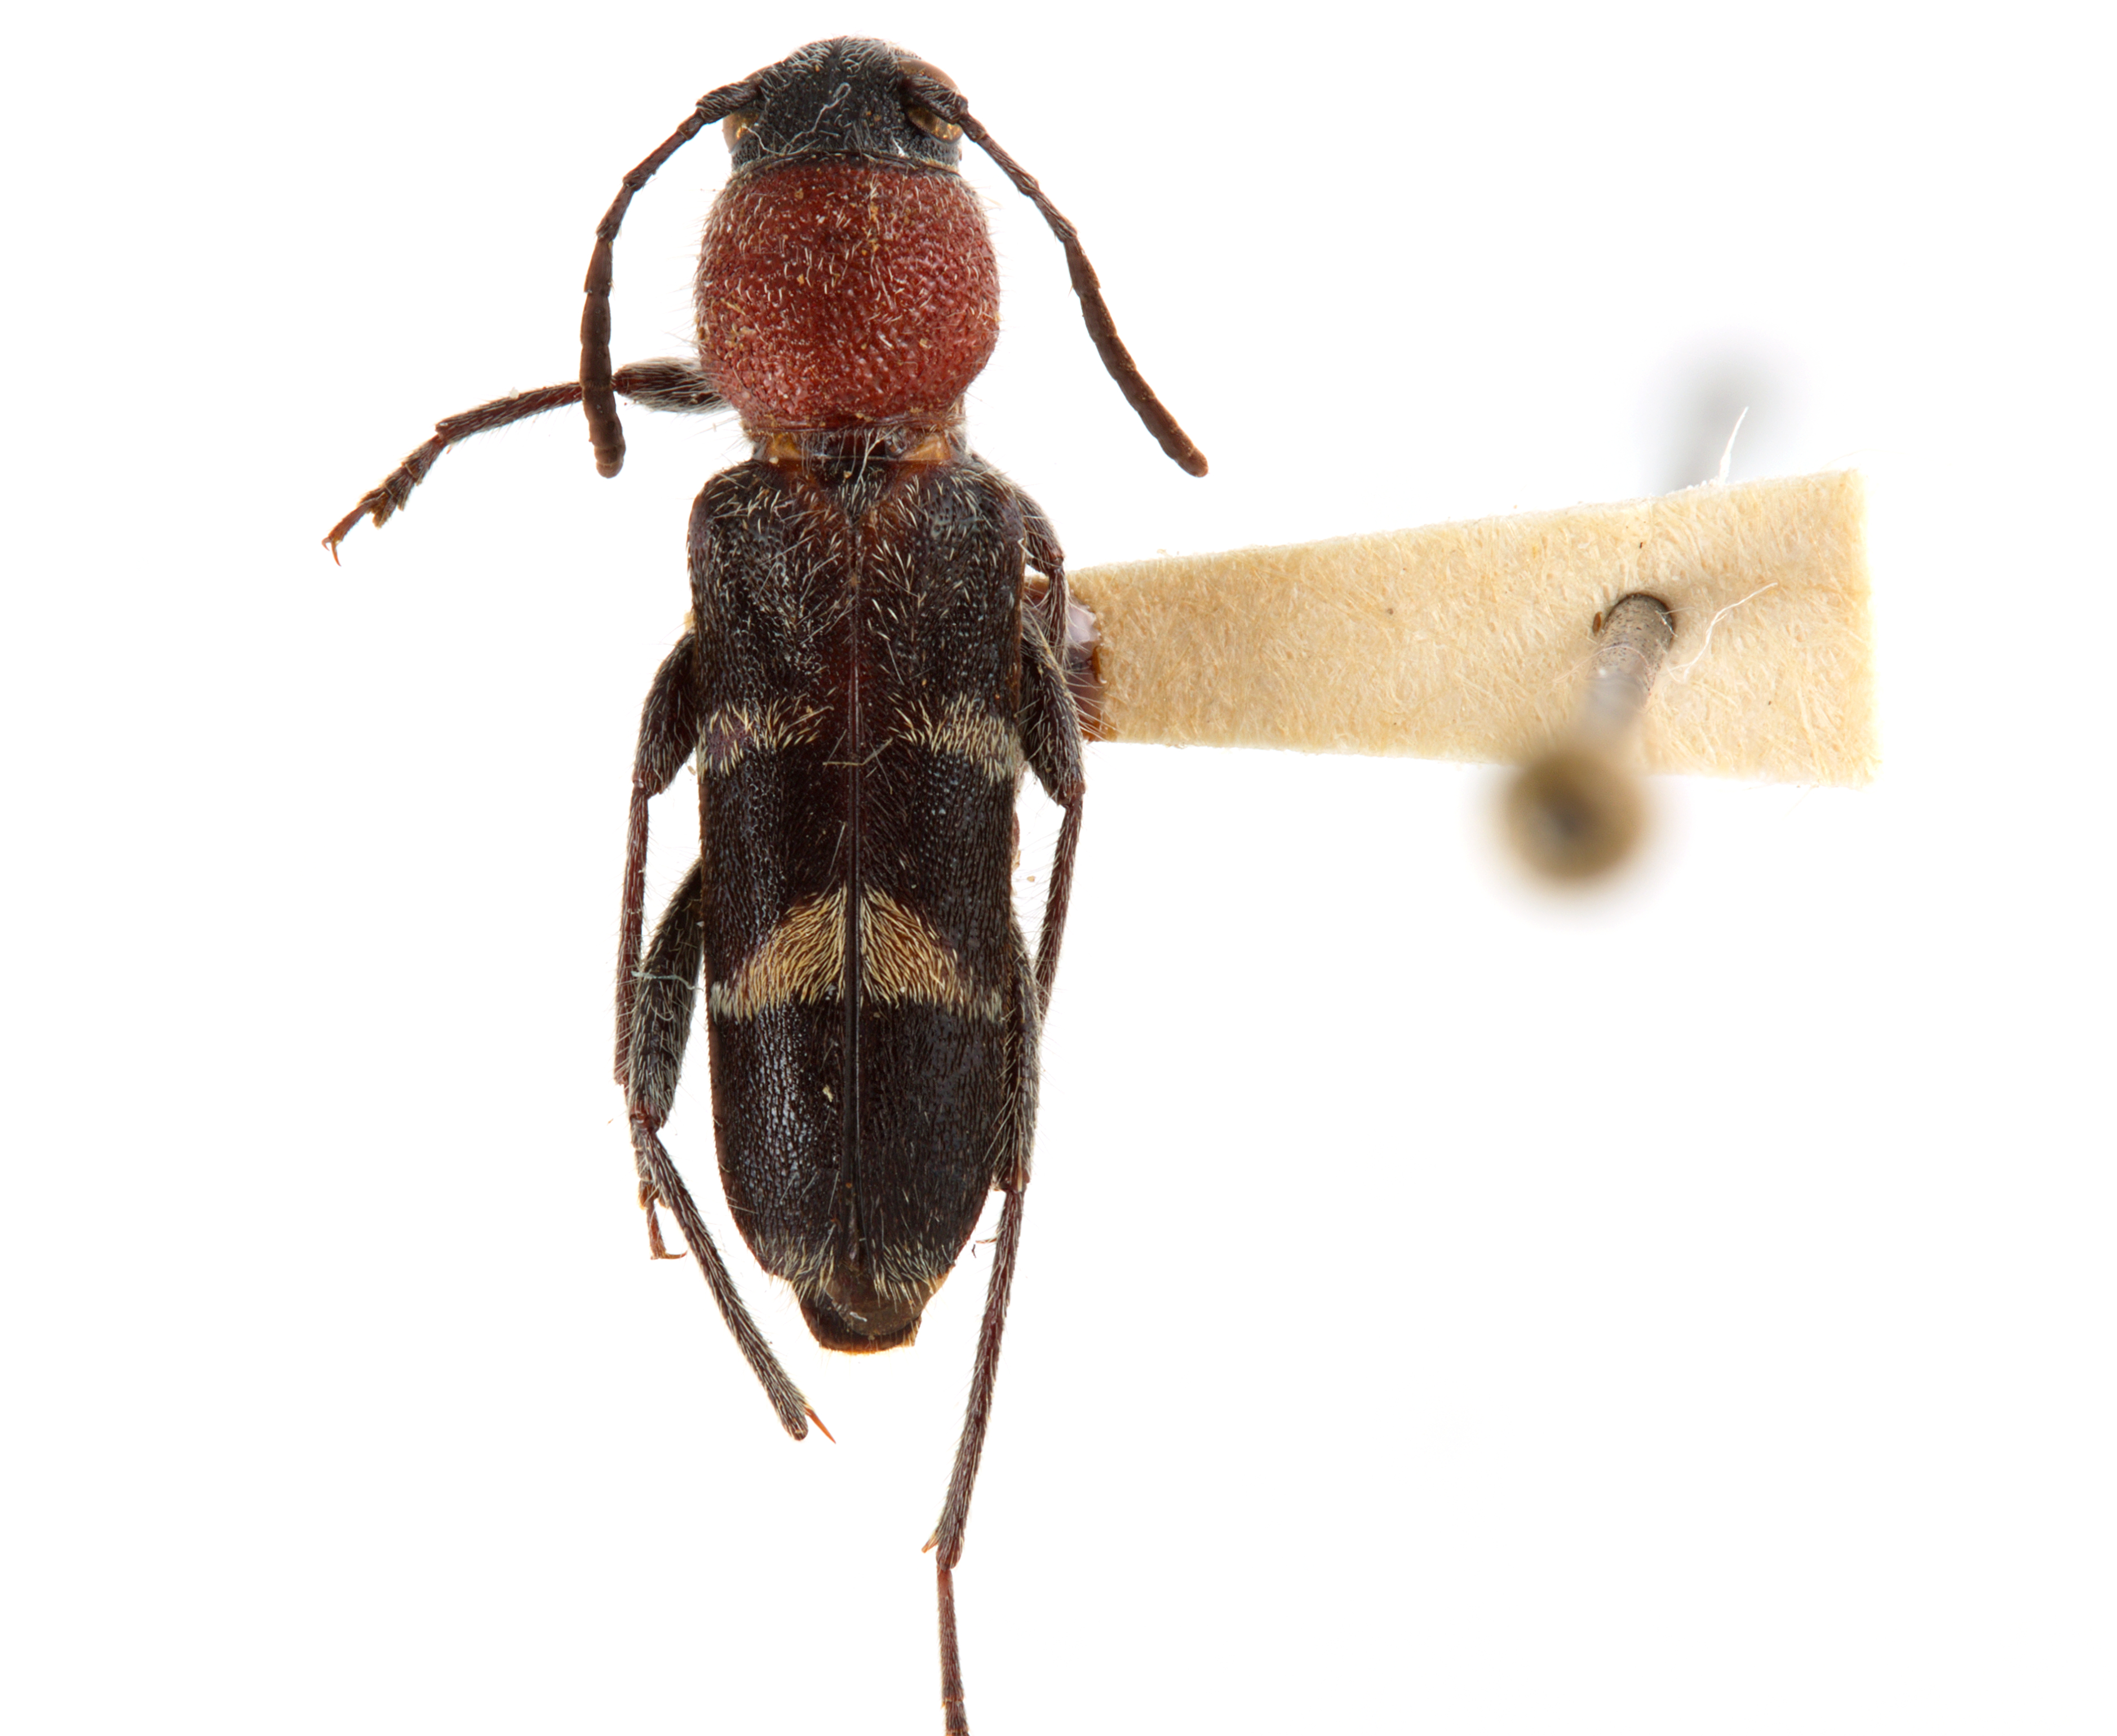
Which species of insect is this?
Carinoclytus semiruber
